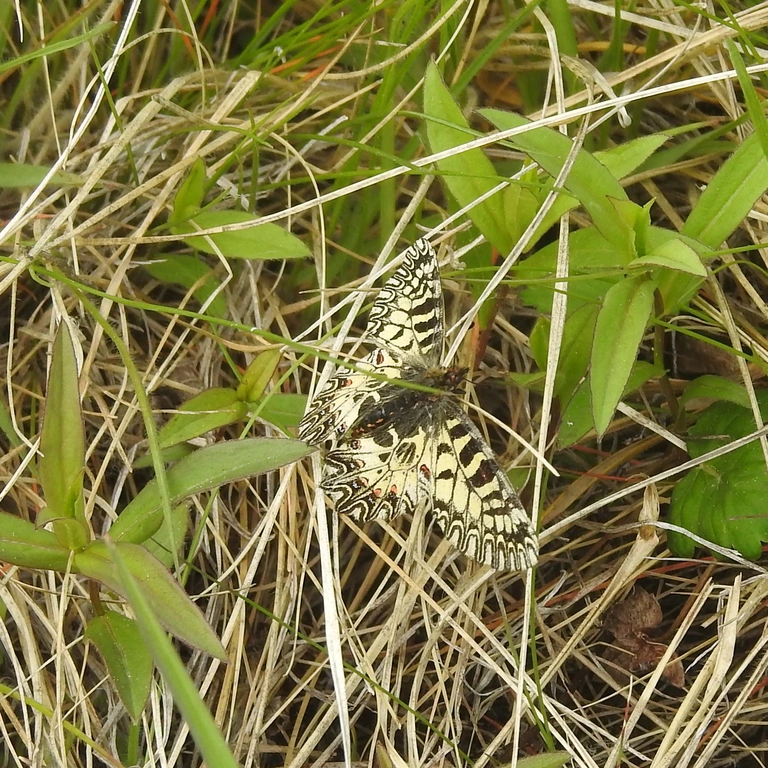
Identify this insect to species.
Zerynthia polyxena
